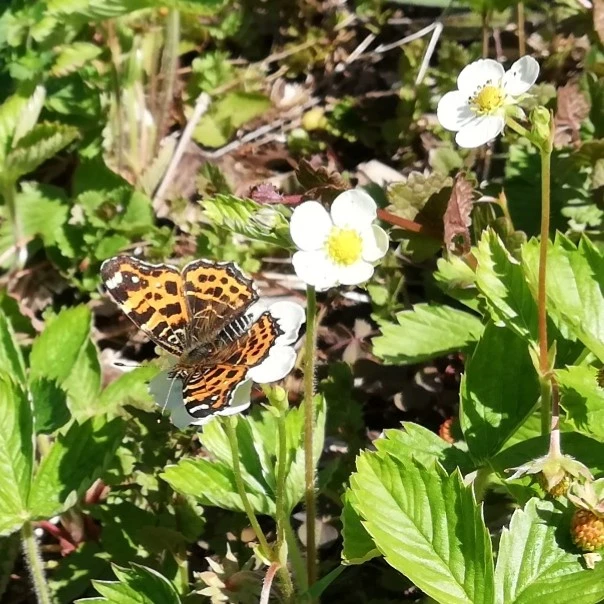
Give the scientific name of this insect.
Araschnia levana
